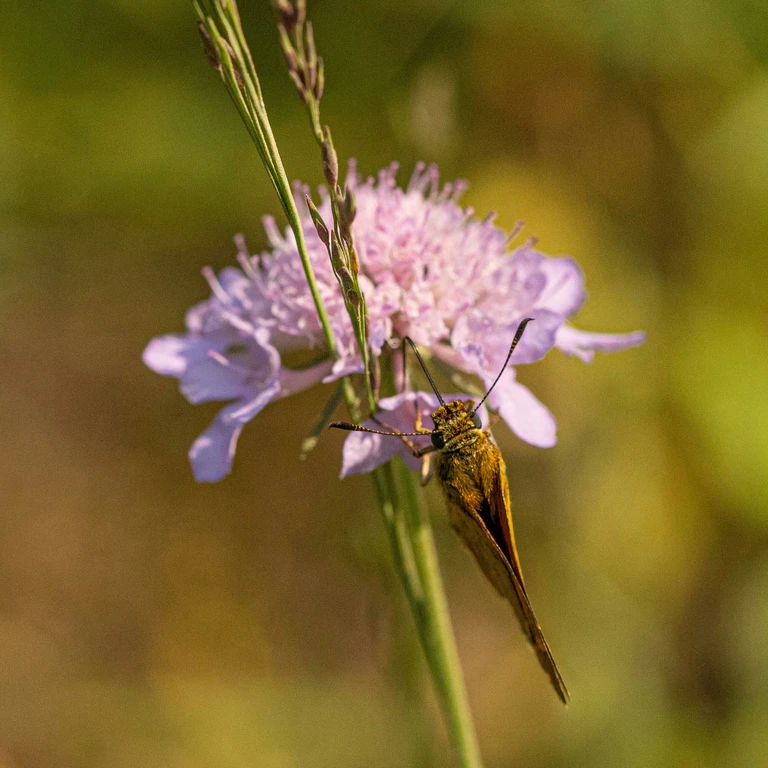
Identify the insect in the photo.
Ochlodes sylvanus (also Ochlodes venata)
